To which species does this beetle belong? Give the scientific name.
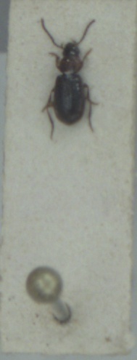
Acupalpus dubius
